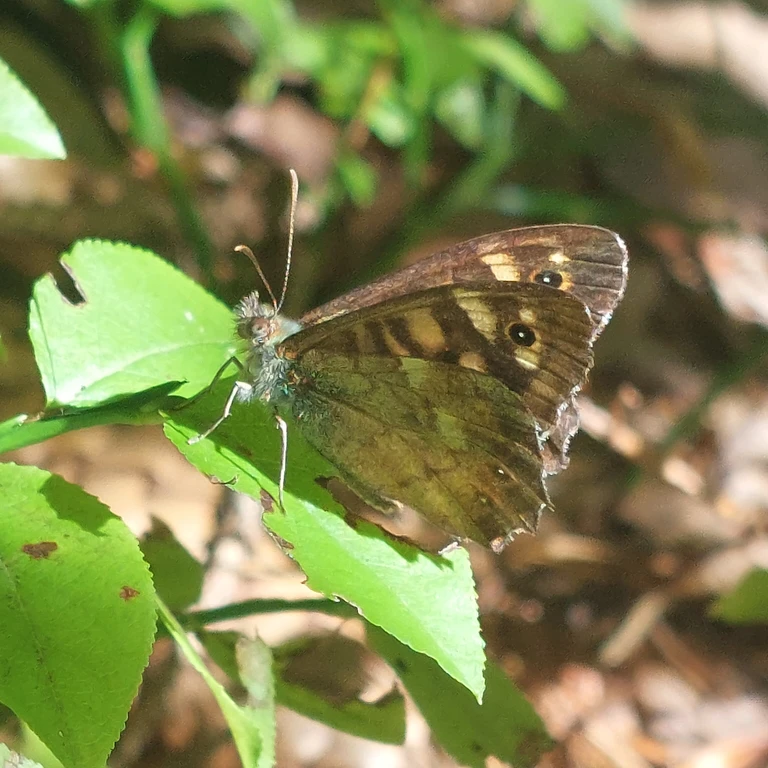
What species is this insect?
Pararge aegeria
